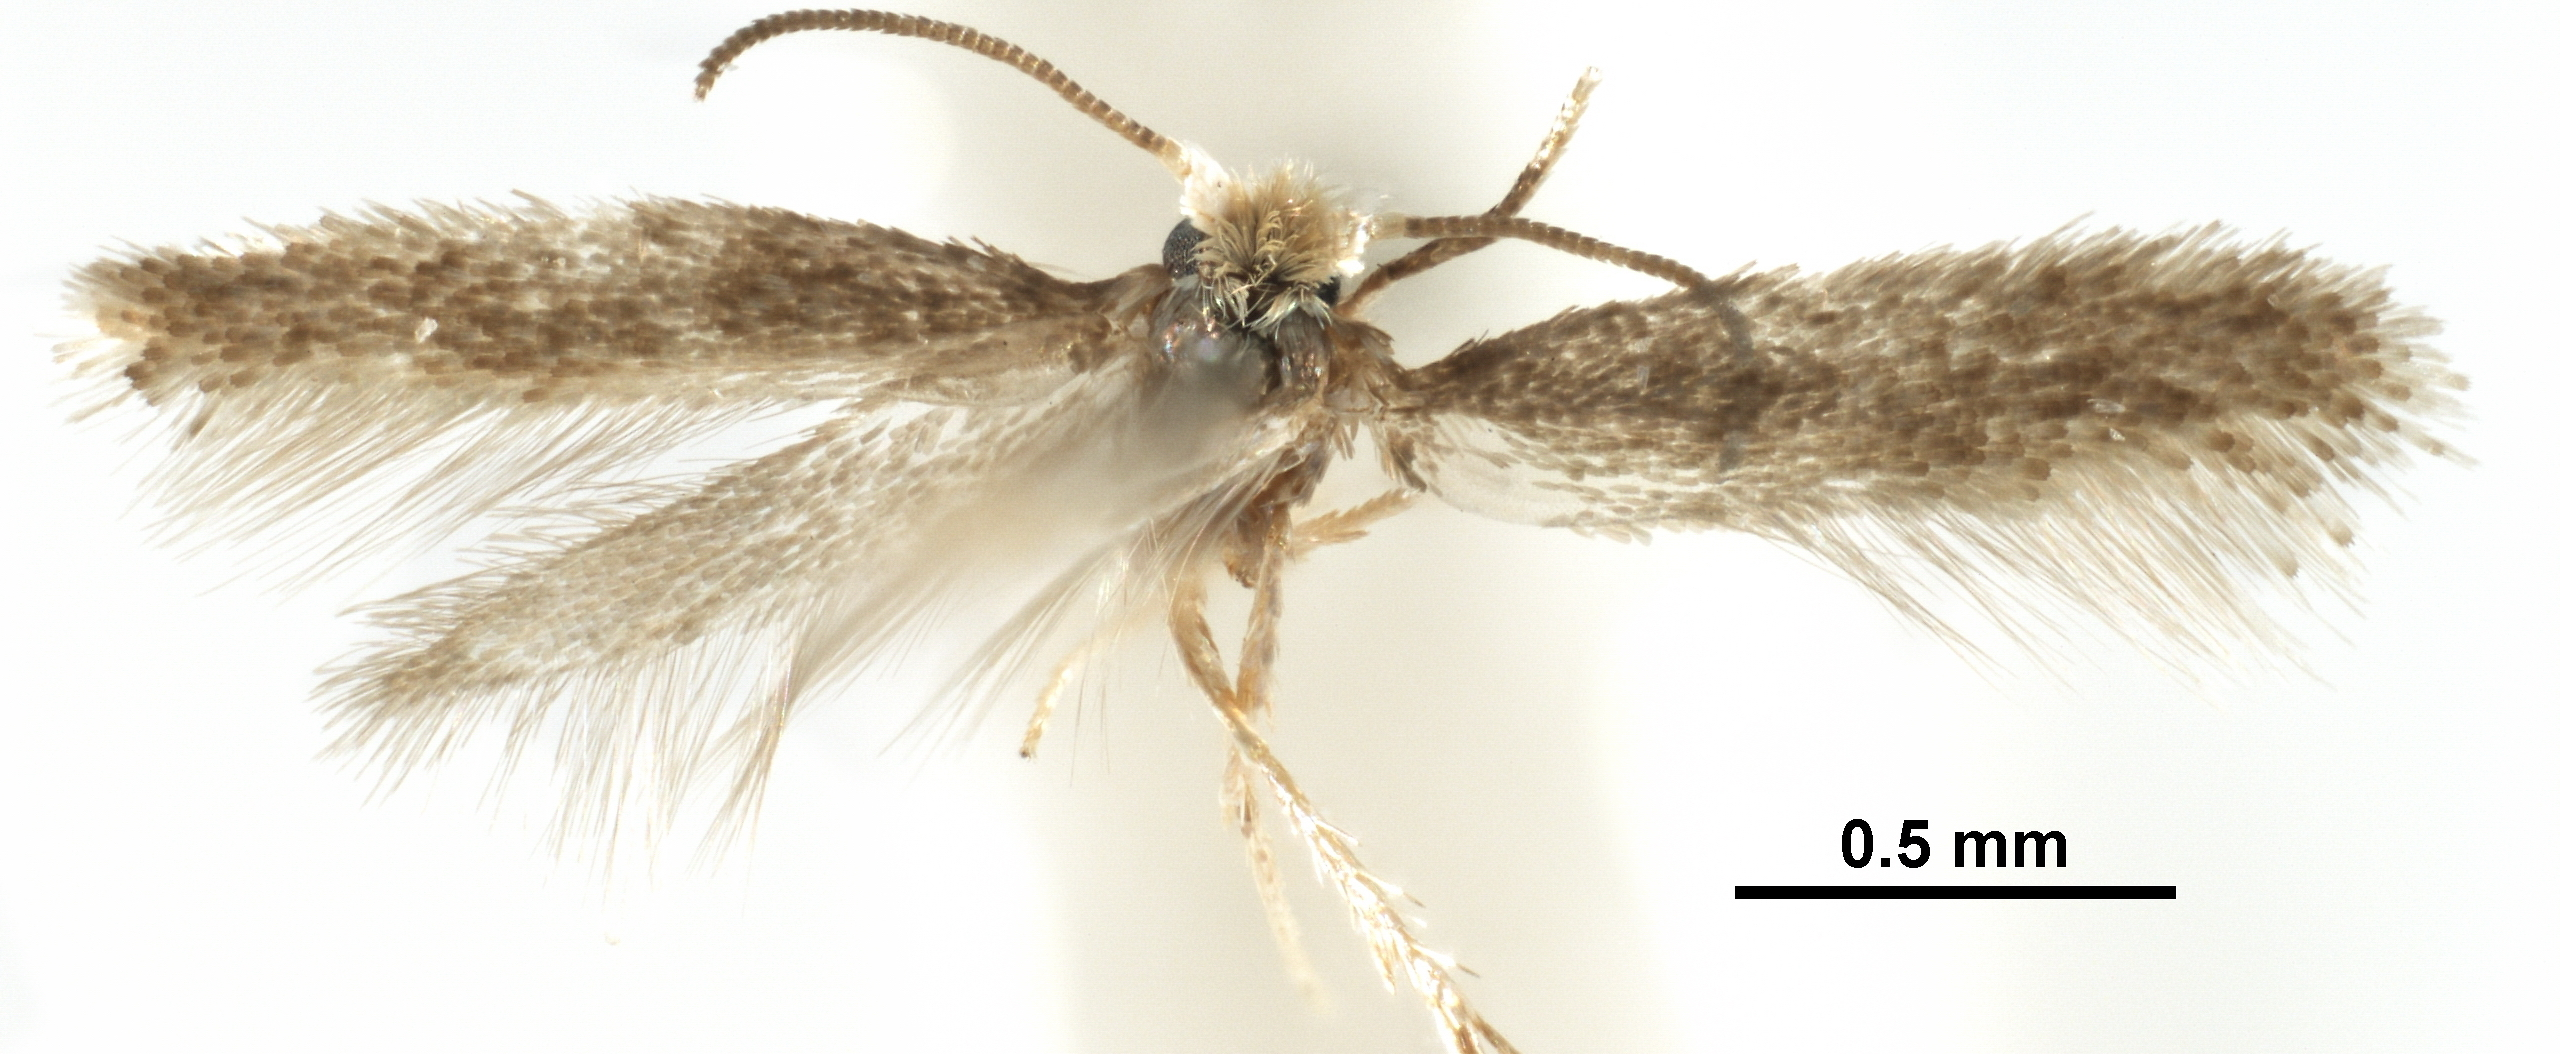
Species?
Glaucolepis bleonella
